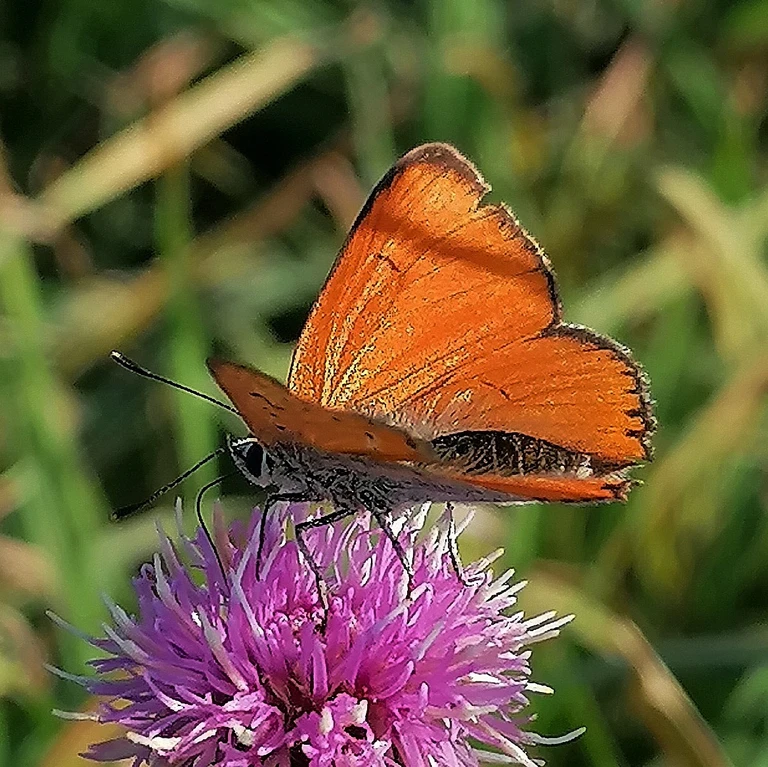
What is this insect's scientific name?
Lycaena dispar
